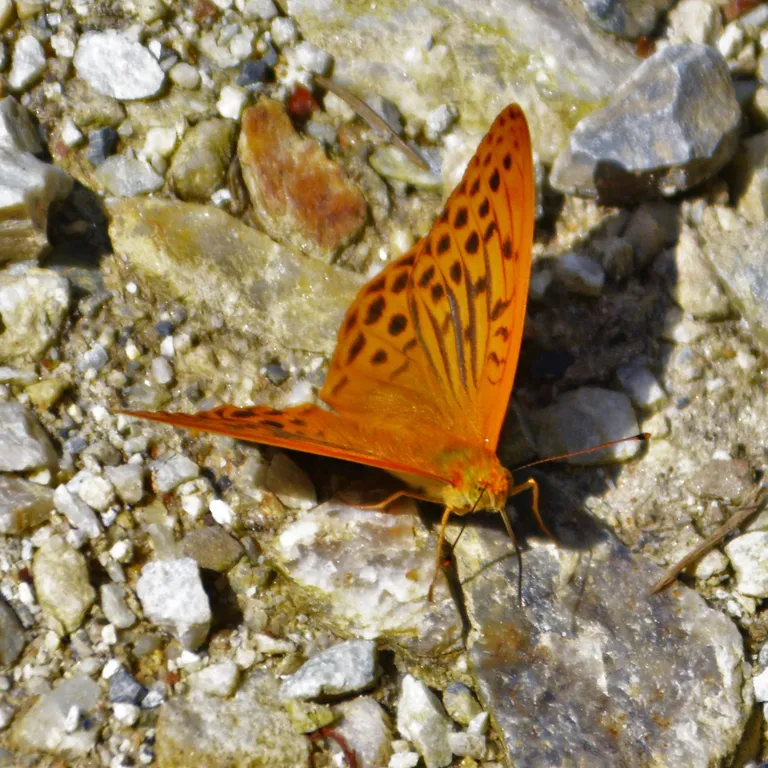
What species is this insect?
Argynnis paphia
